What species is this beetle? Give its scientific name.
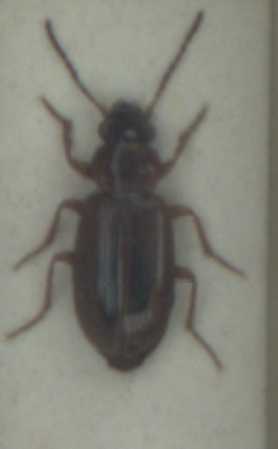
Dicheirotrichus placidus
